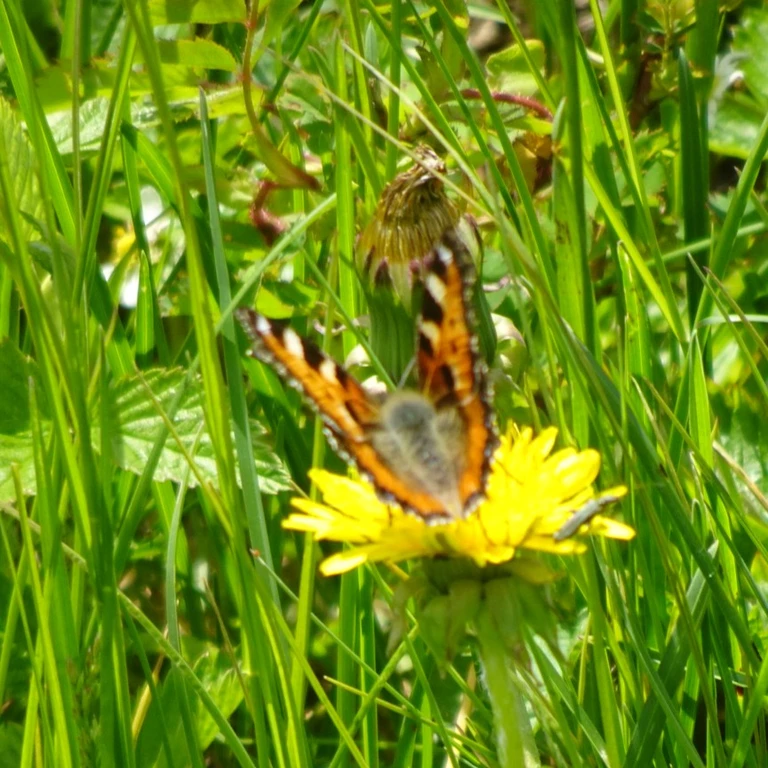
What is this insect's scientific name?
Aglais urticae
